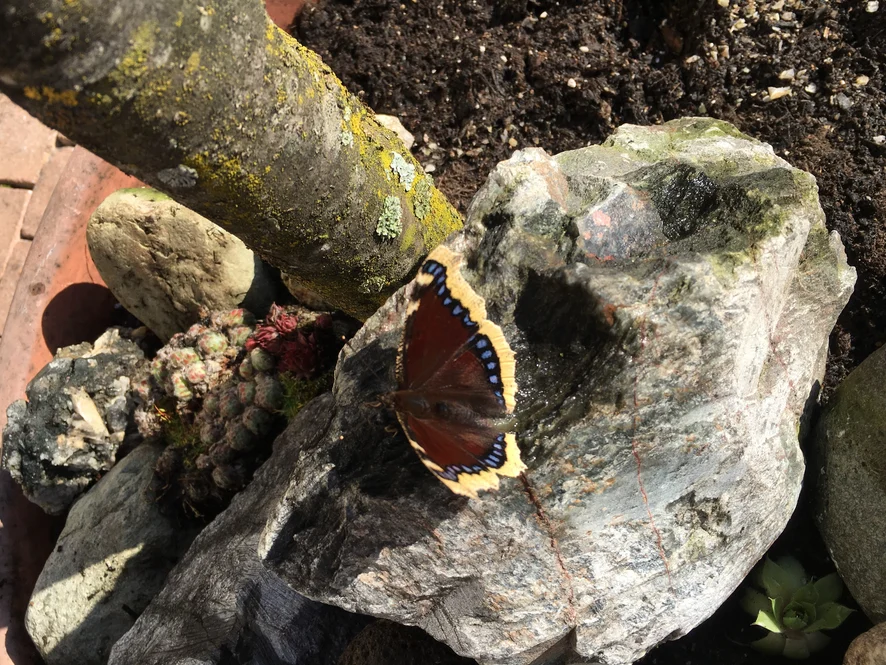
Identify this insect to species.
Nymphalis antiopa
